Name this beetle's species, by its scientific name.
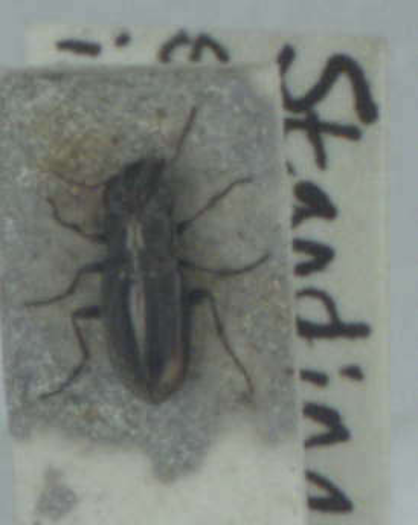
Notiophilus substriatus
